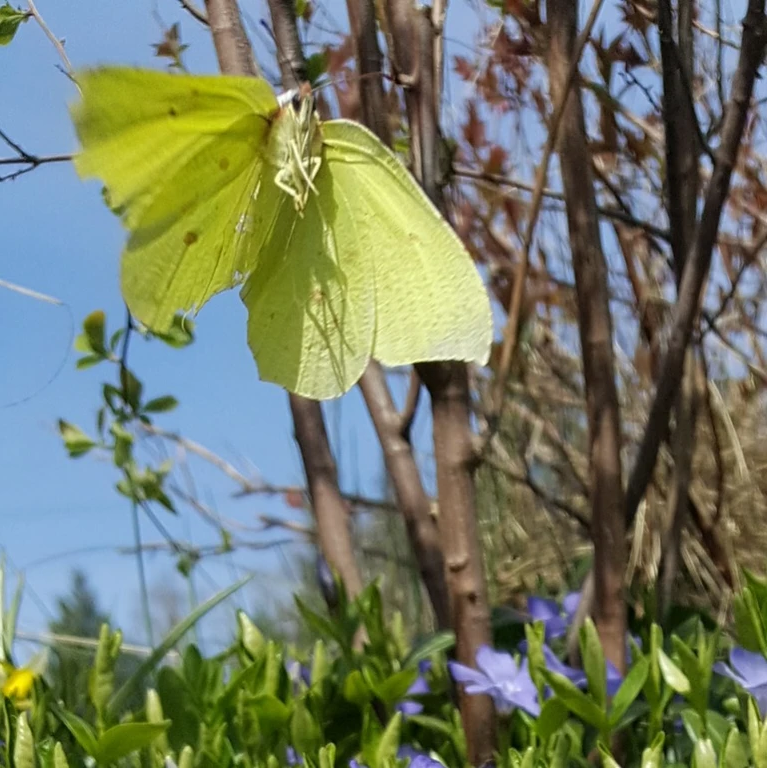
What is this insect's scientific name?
Gonepteryx rhamni
